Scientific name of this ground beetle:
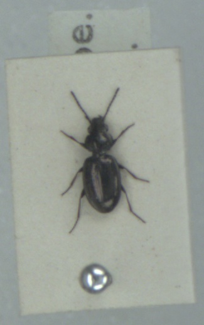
Bembidion nigricorne
